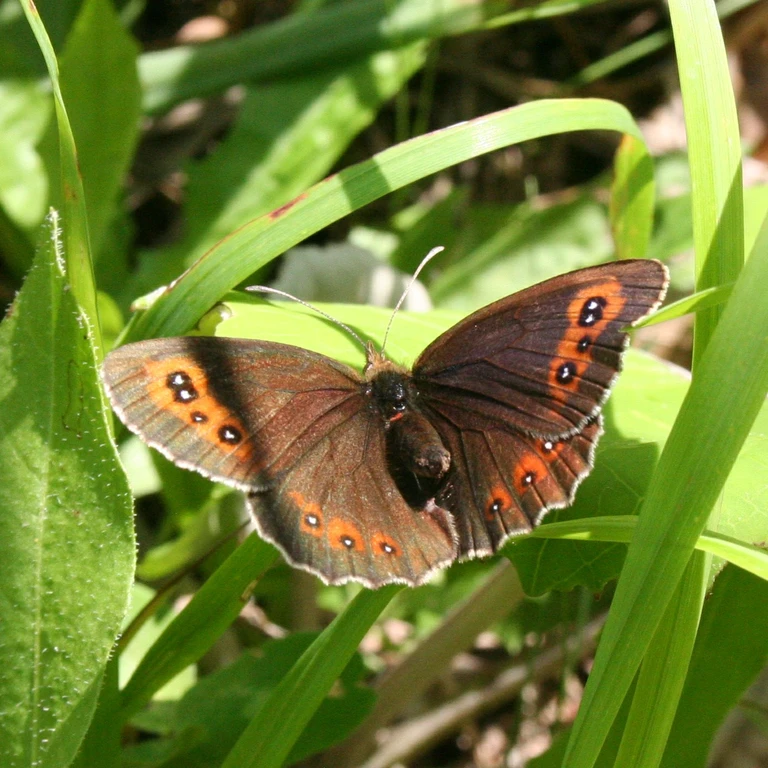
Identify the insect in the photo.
Erebia aethiops
